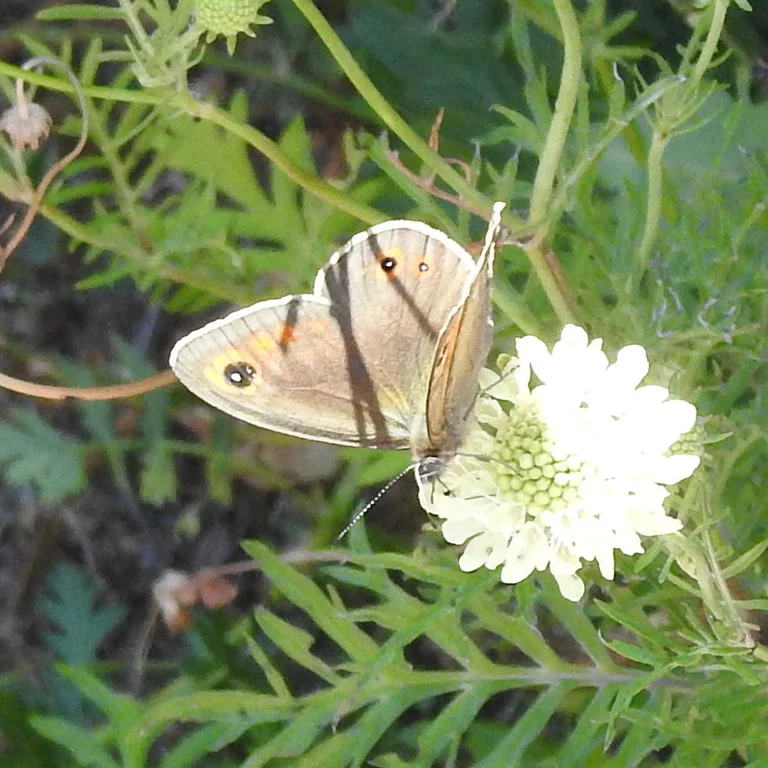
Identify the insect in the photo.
Lasiommata maera (also Pararge maera)
